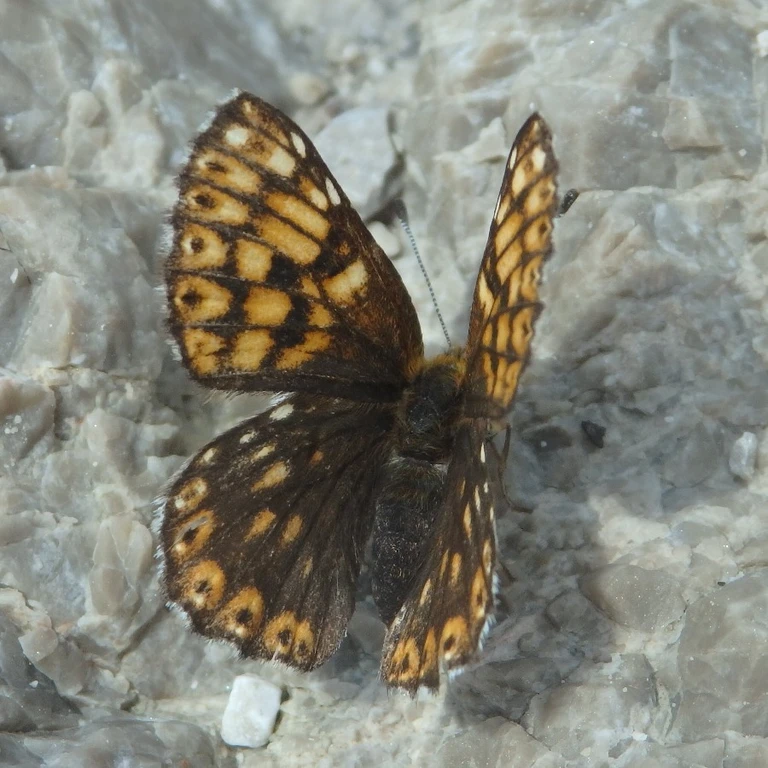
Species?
Hamearis lucina
